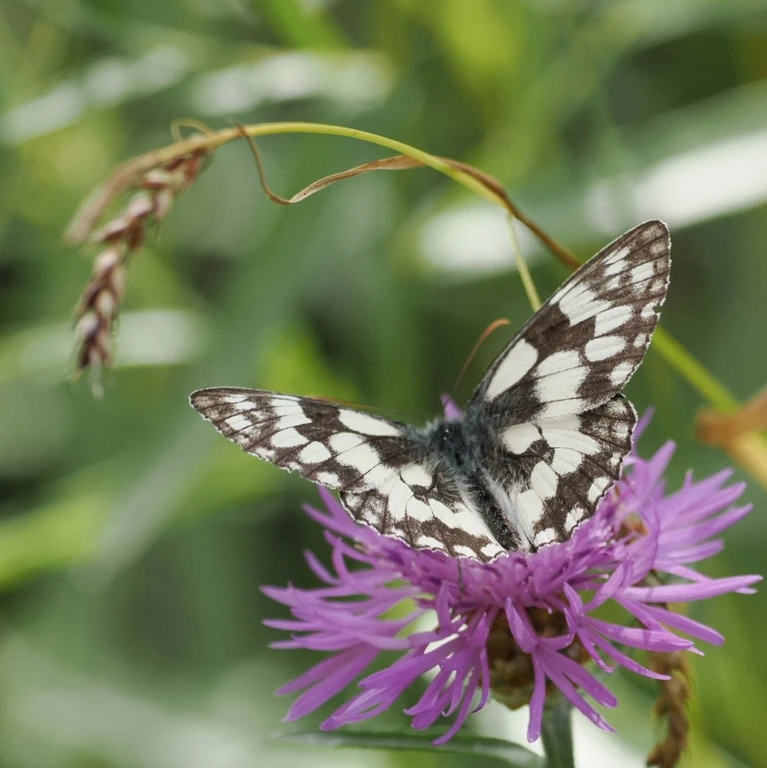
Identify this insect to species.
Melanargia galathea
